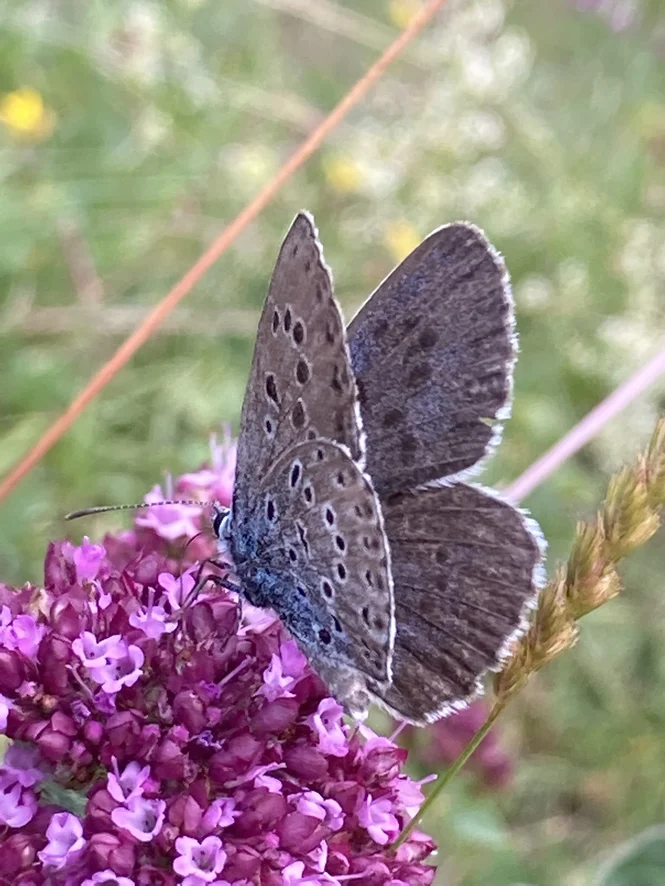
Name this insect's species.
Phengaris arion (also Maculinea arion)
